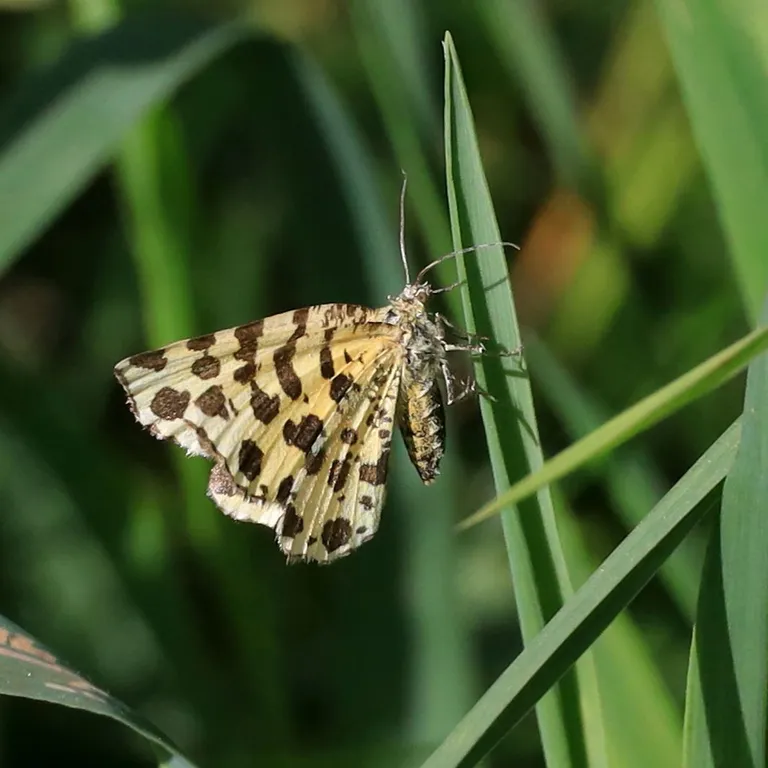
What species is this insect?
Pseudopanthera macularia
